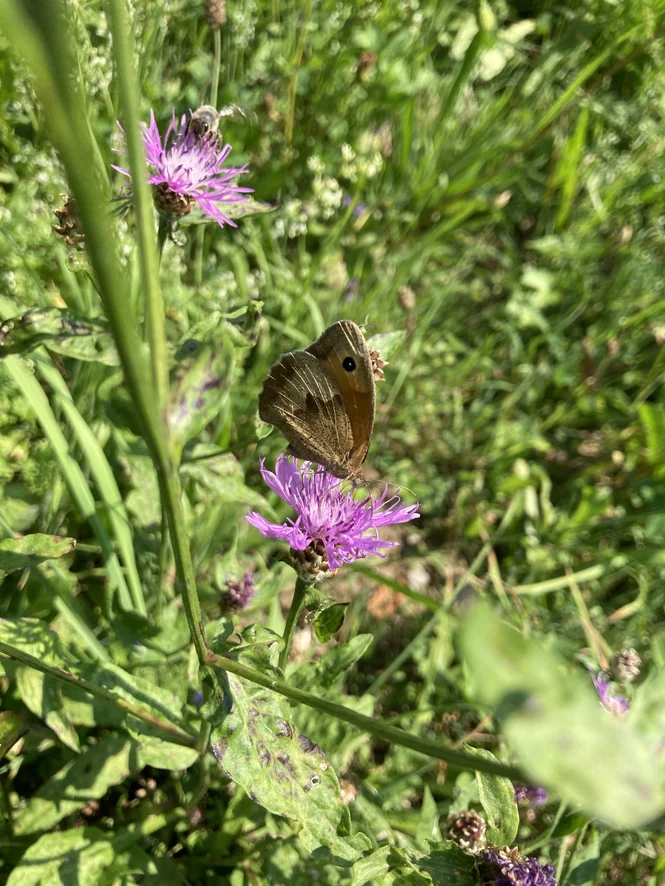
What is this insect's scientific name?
Maniola jurtina
